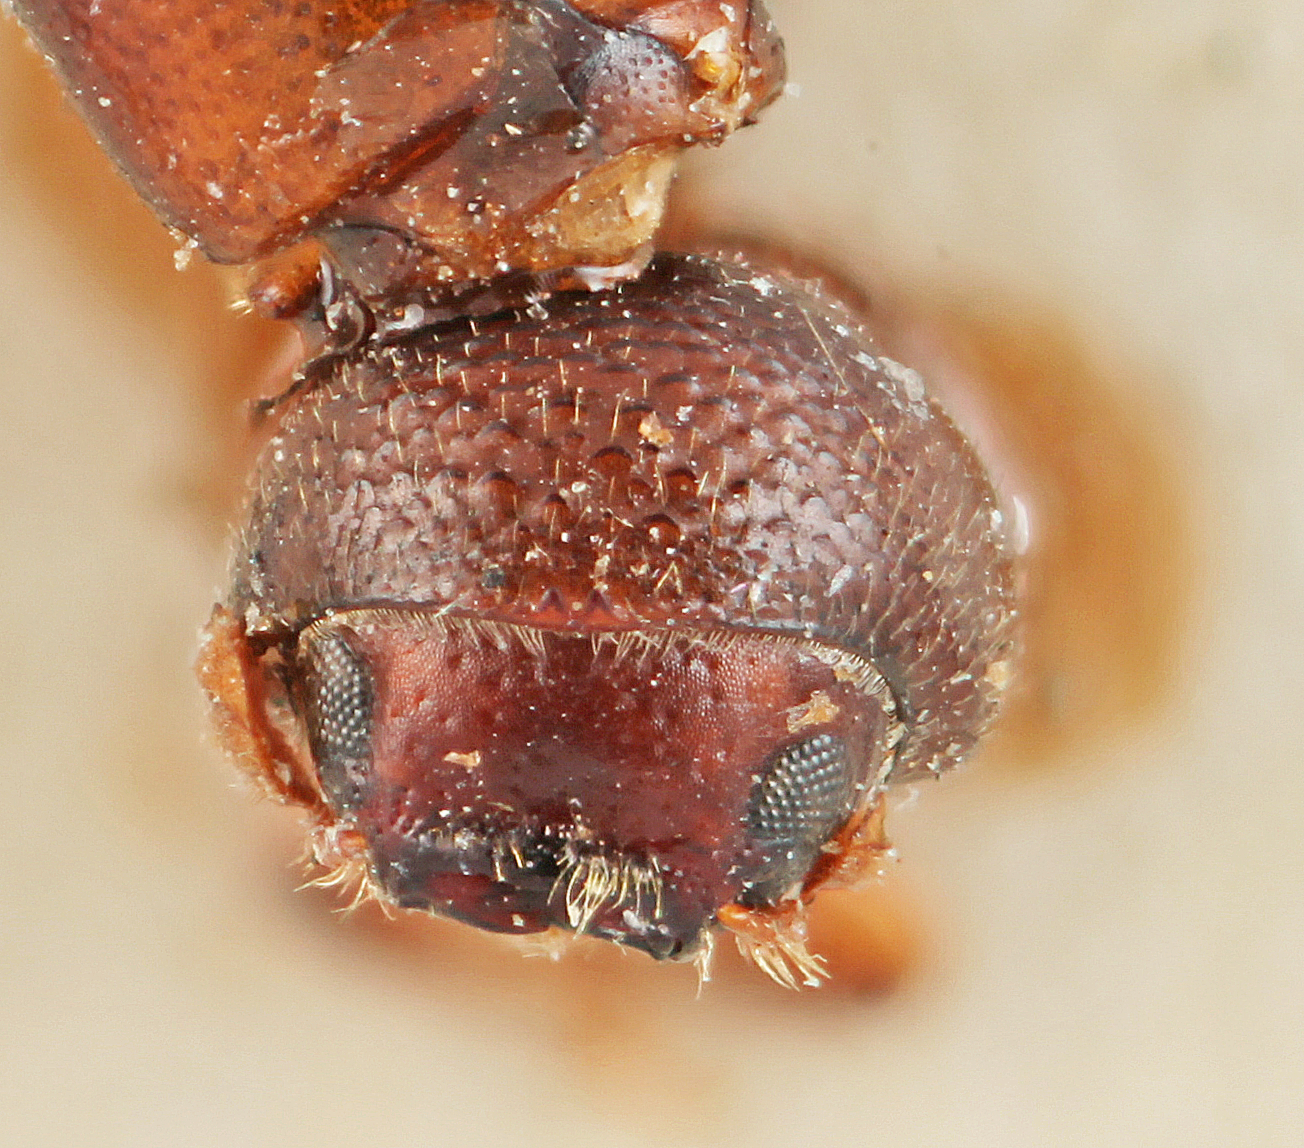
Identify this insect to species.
Corthylus tuberculatus
